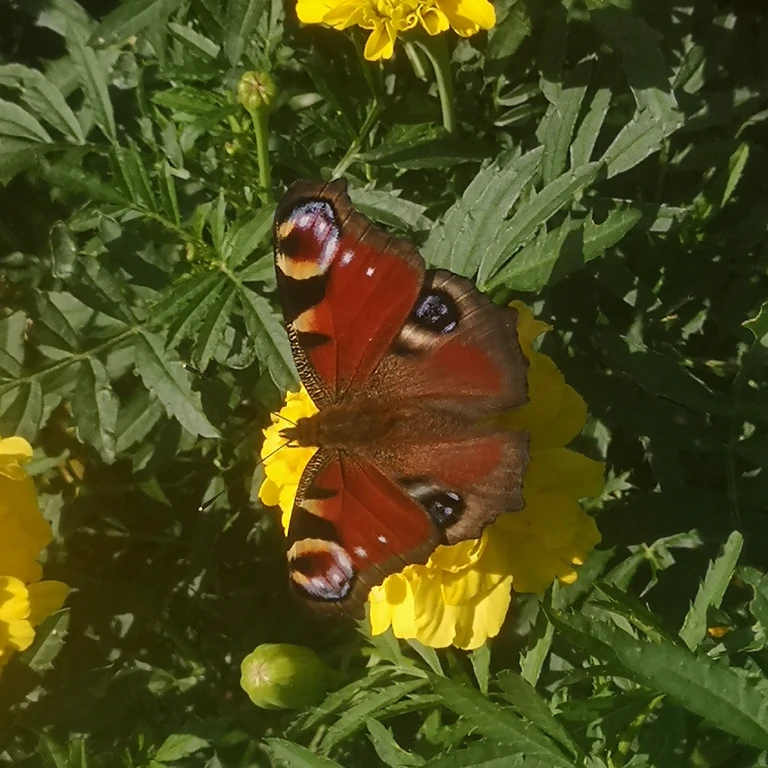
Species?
Aglais io
